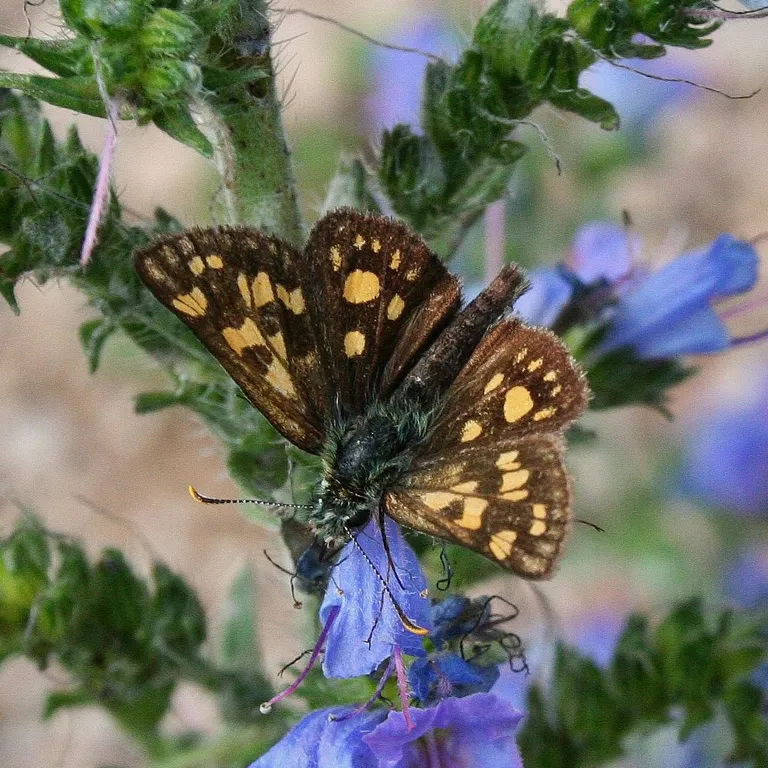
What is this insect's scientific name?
Carterocephalus palaemon
